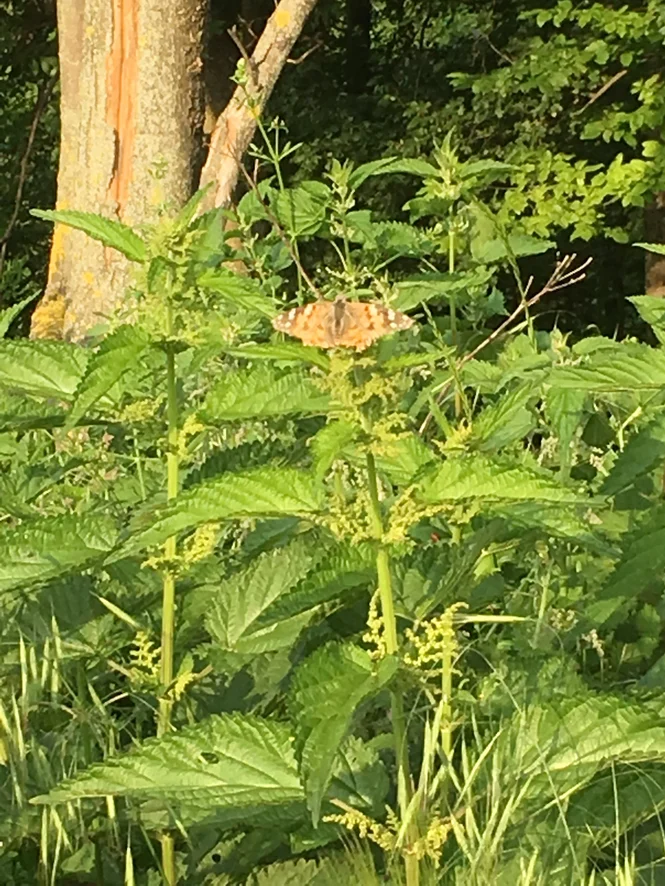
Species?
Vanessa cardui
